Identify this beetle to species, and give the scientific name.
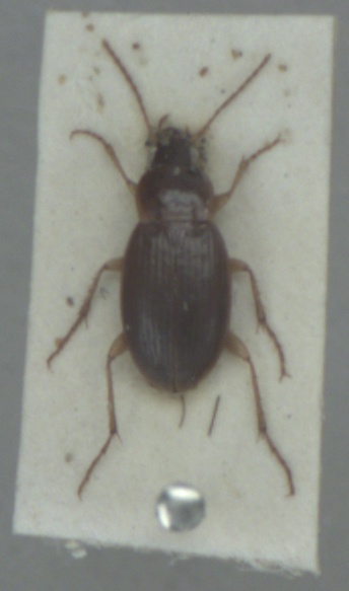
Calathus mollis
